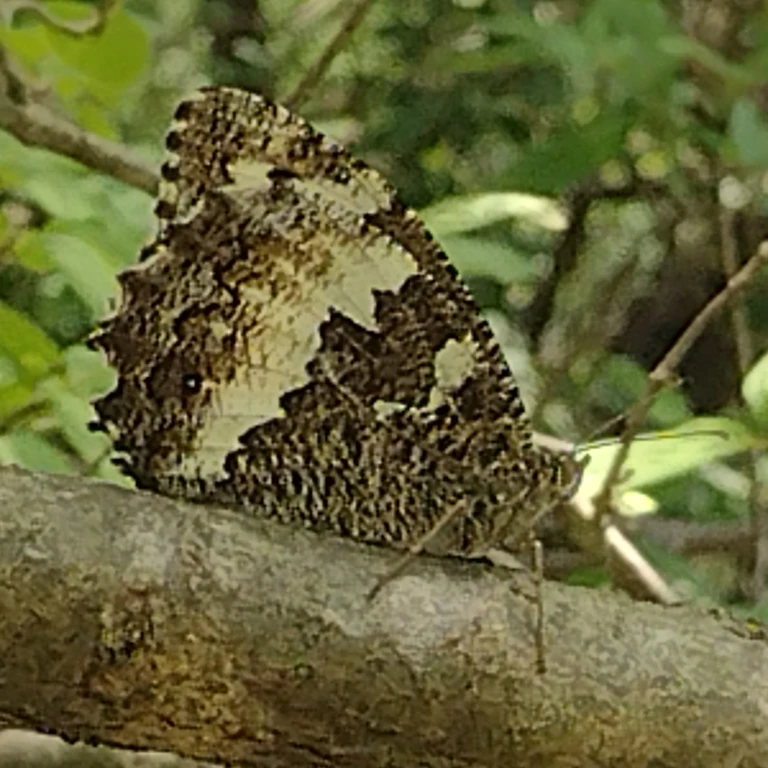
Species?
Brintesia circe
